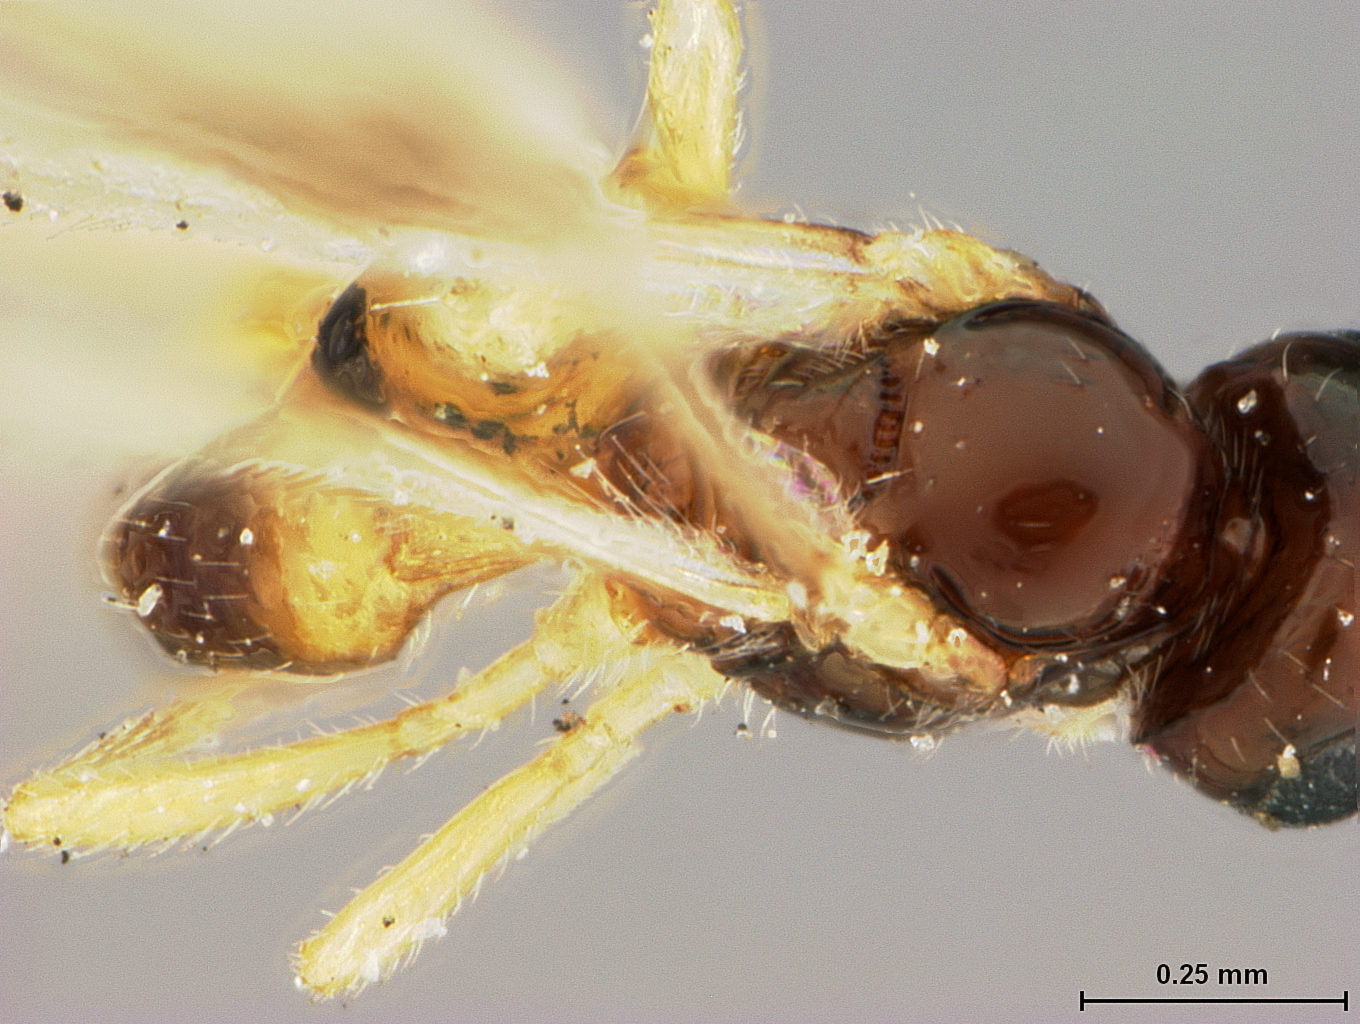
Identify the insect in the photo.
Adelura dimidiata
